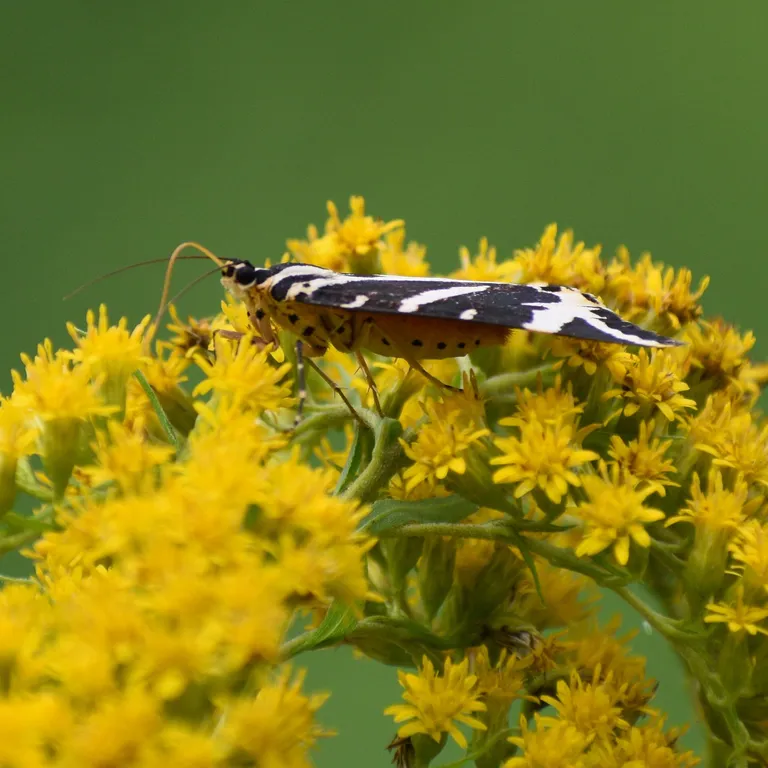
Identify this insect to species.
Euplagia quadripunctaria
